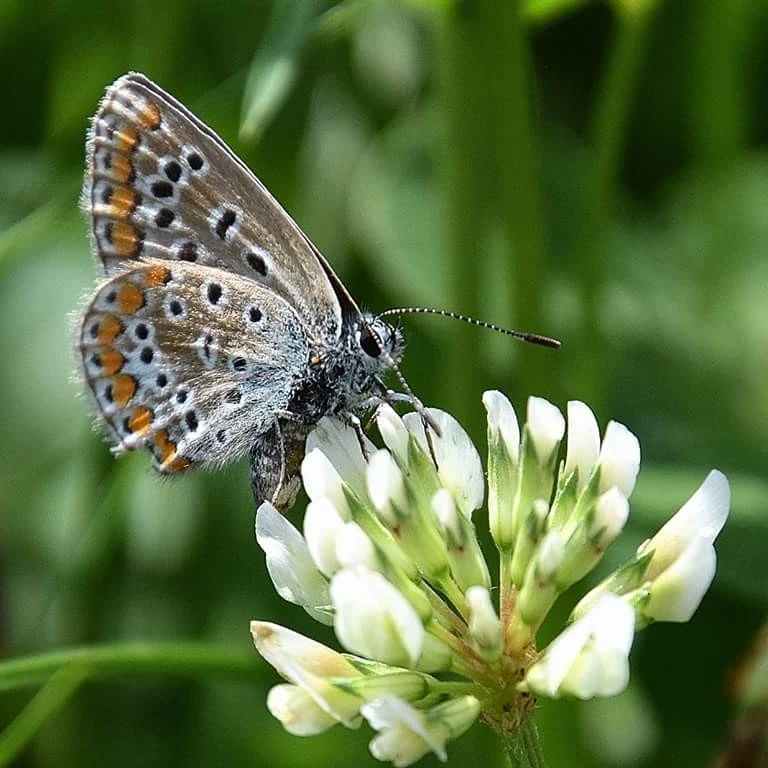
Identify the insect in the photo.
Polyommatus icarus
